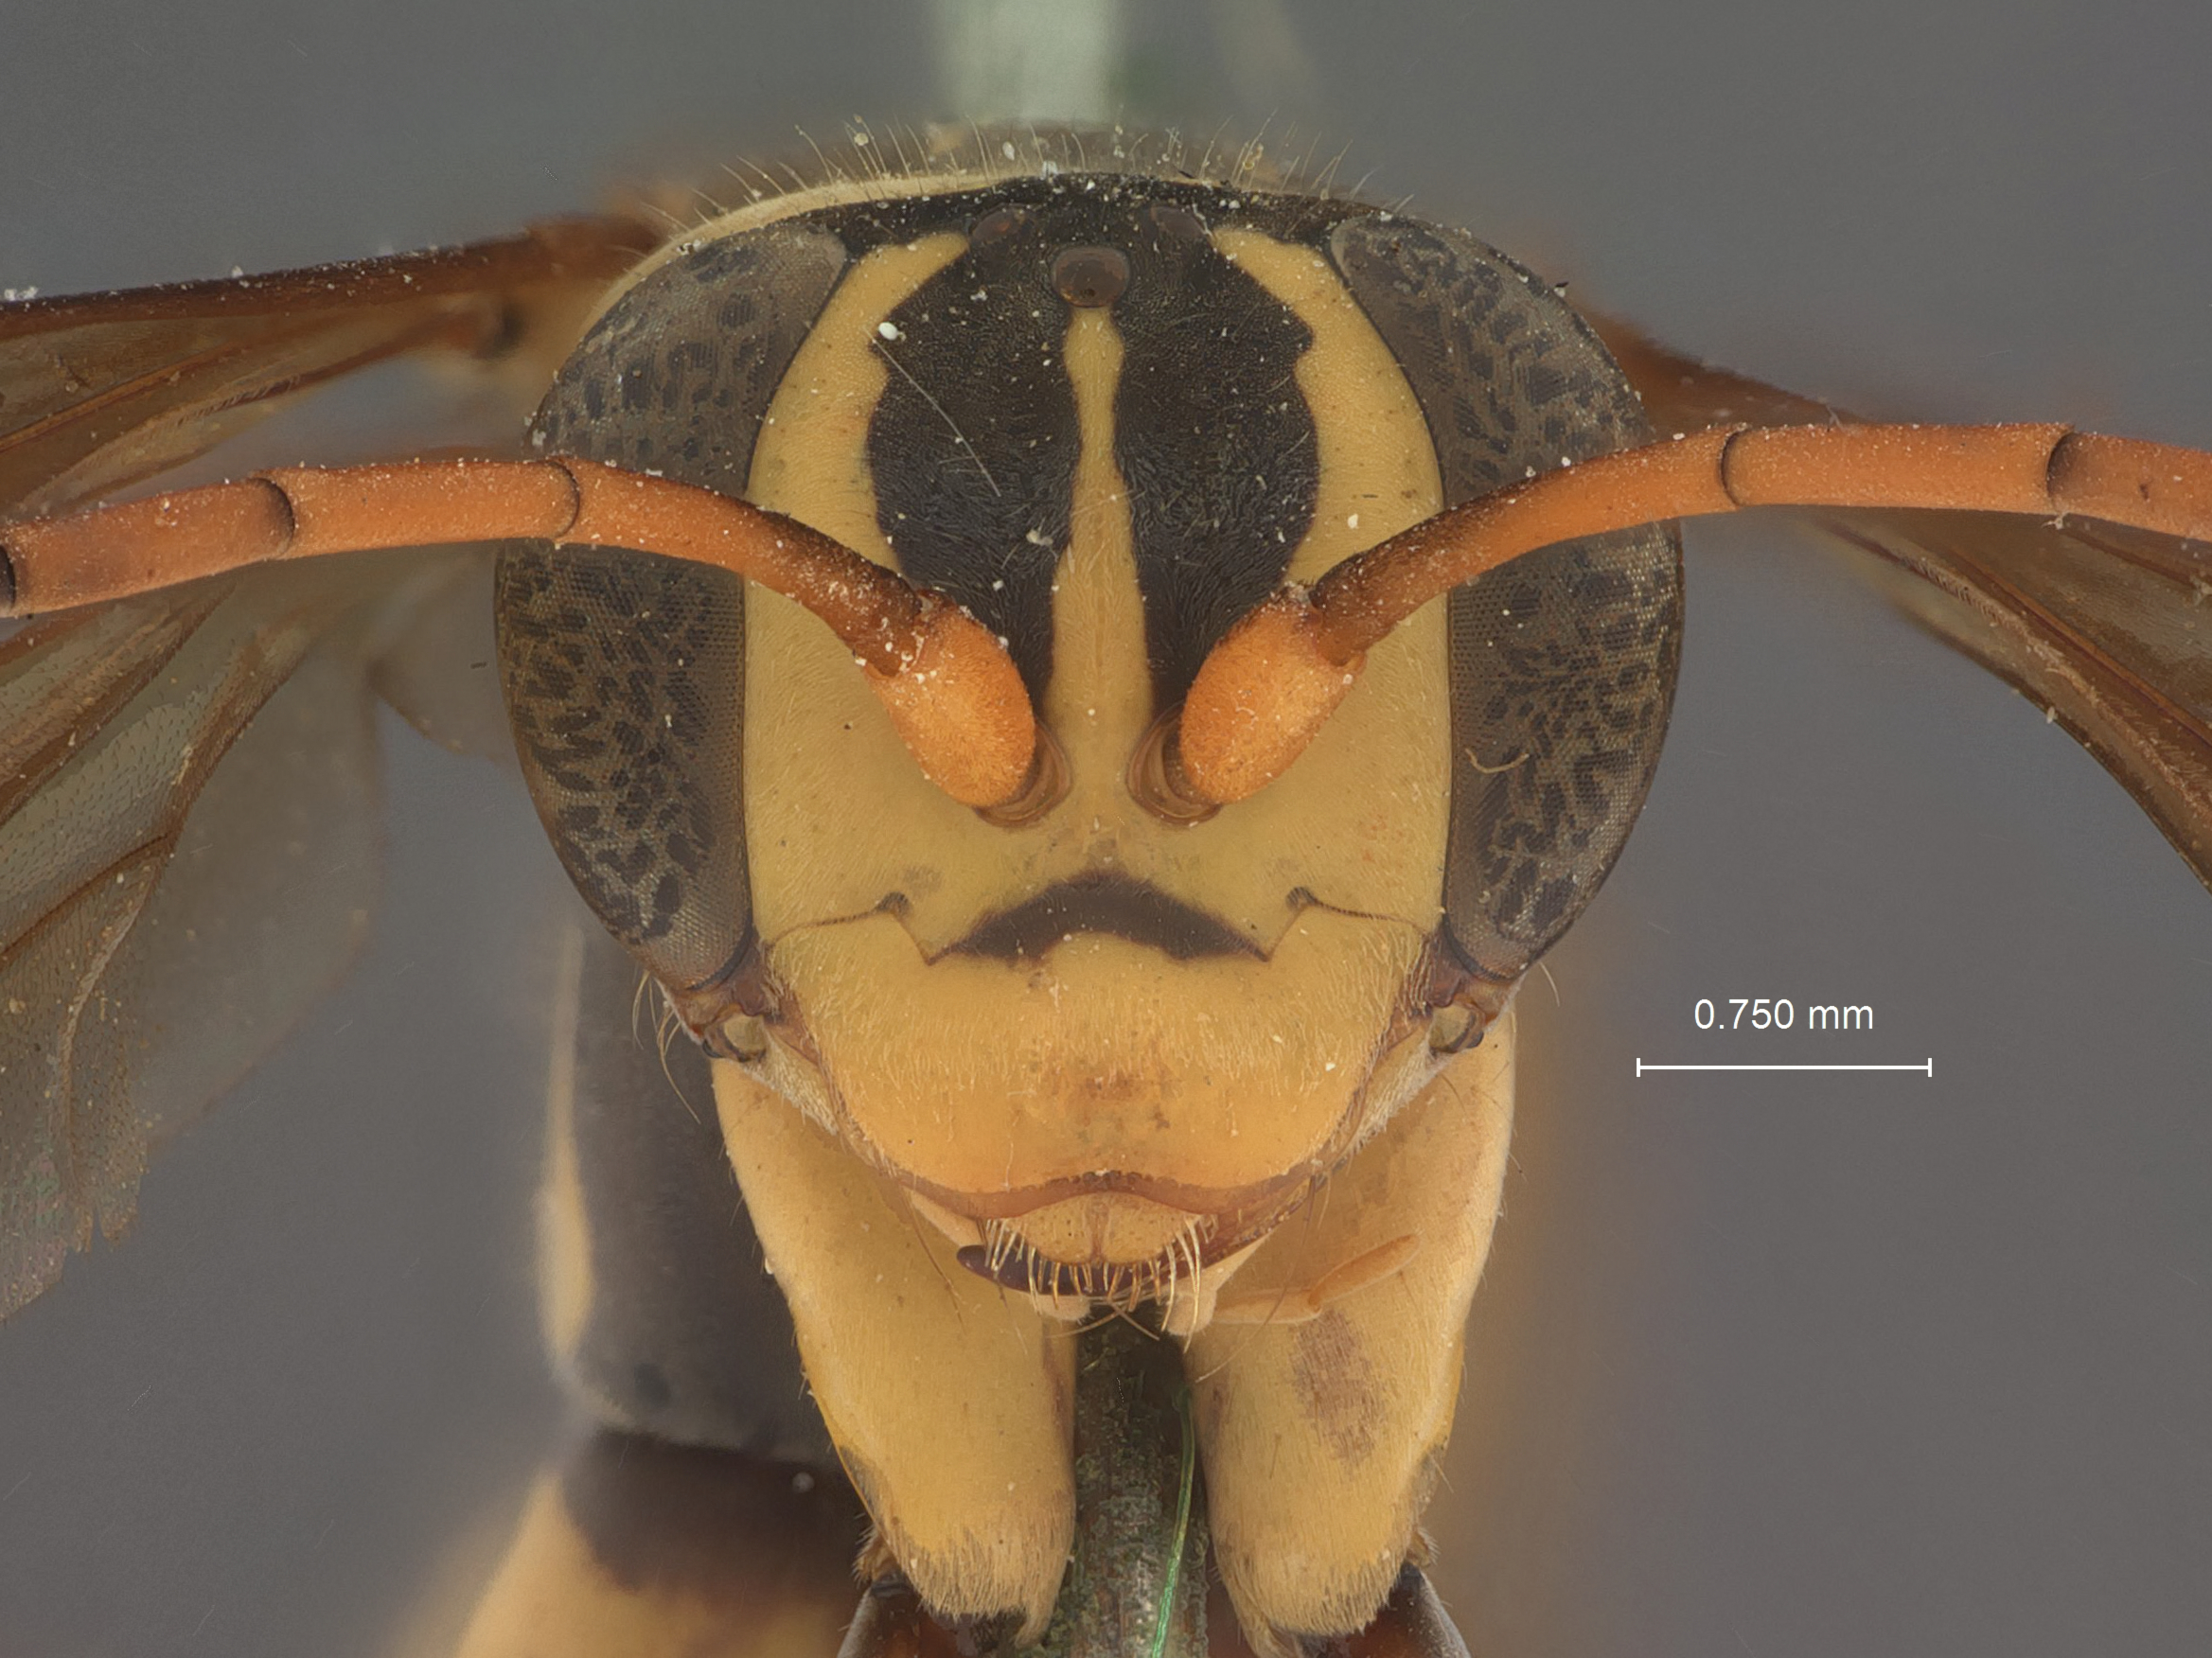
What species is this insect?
Batazonus mundiformis
